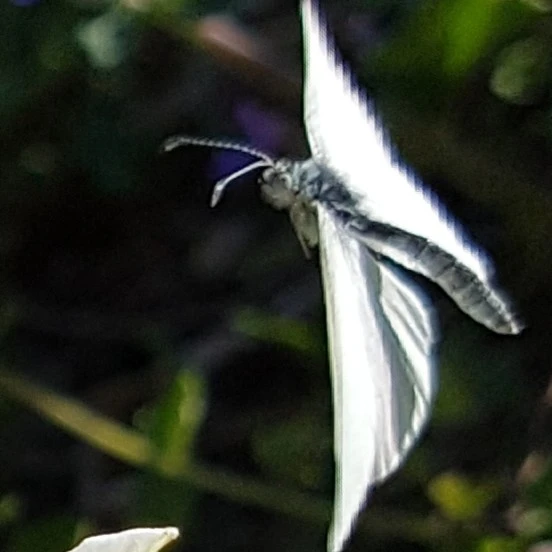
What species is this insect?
Leptidea sinapis/juvernica
